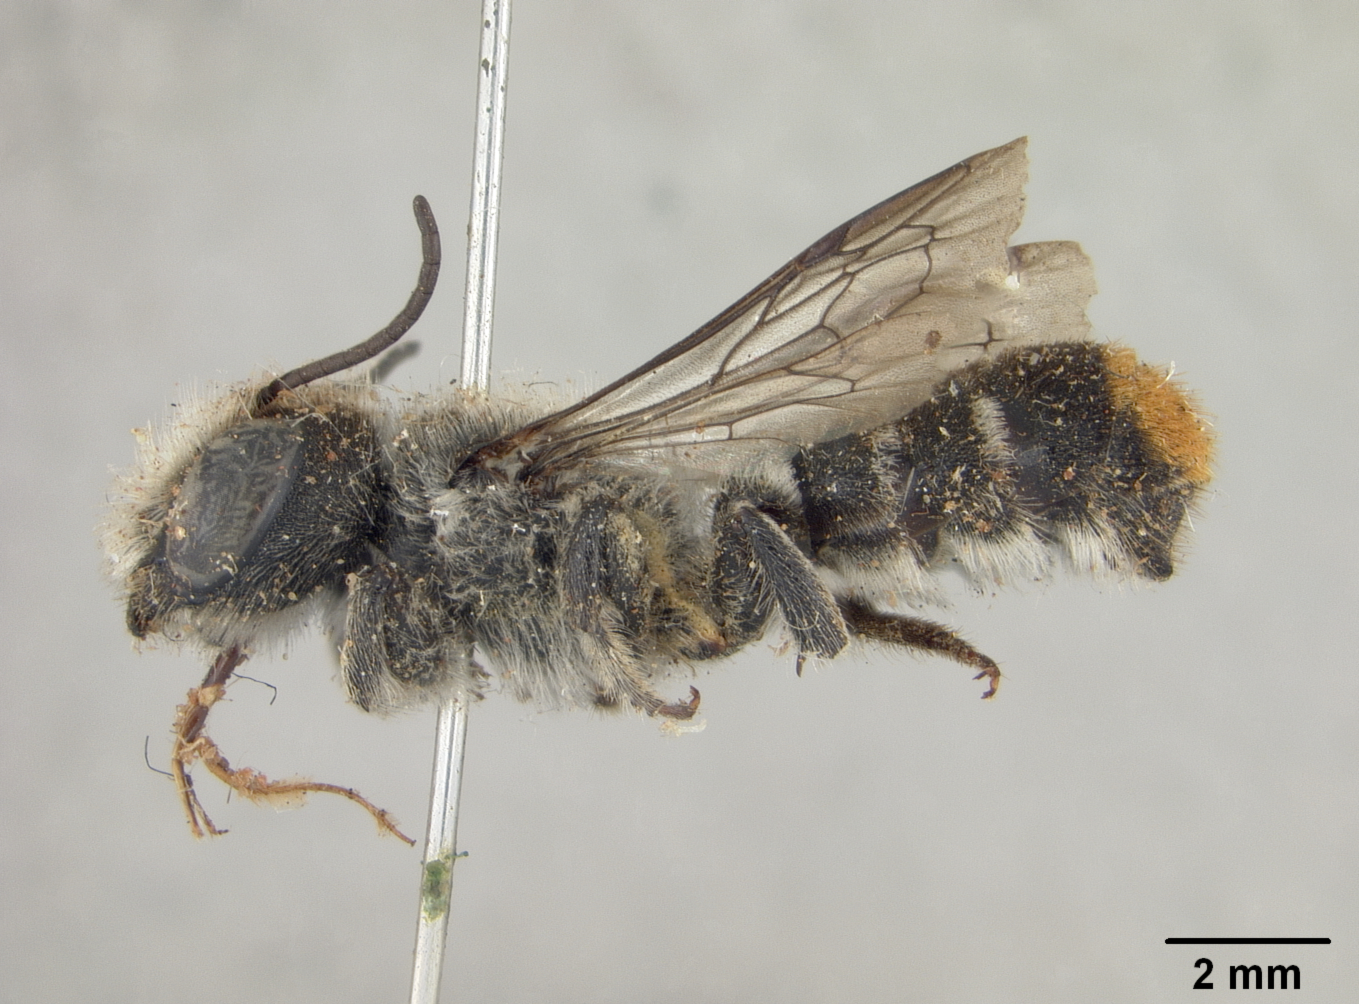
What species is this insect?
Megachile horatii
